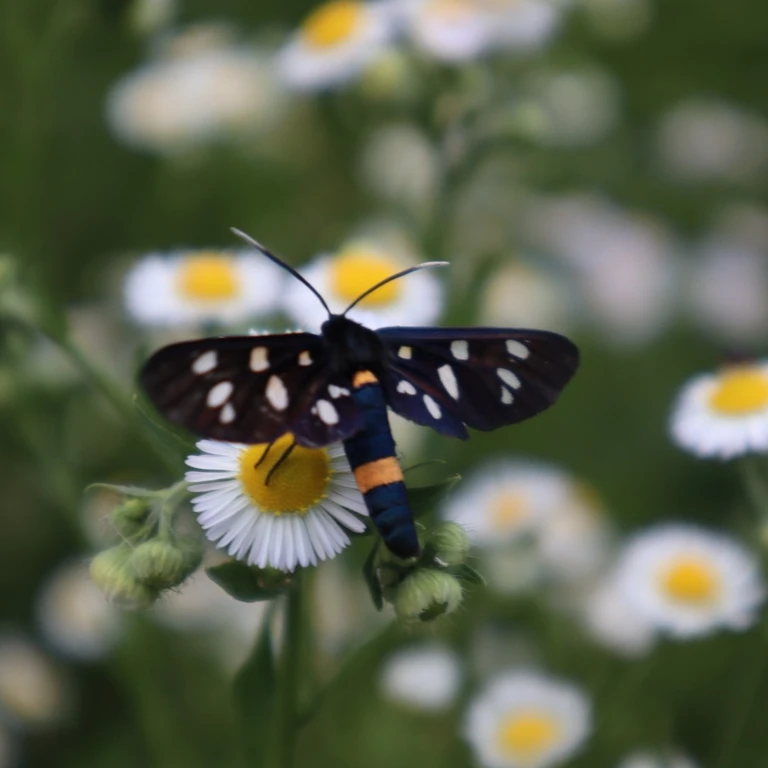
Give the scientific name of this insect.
Amata phegea
